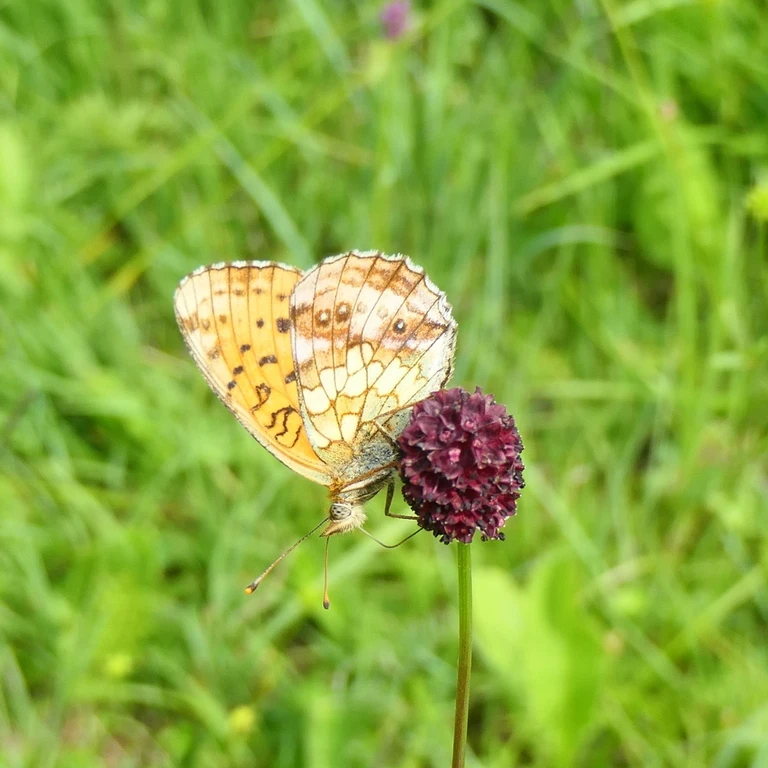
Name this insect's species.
Brenthis ino
